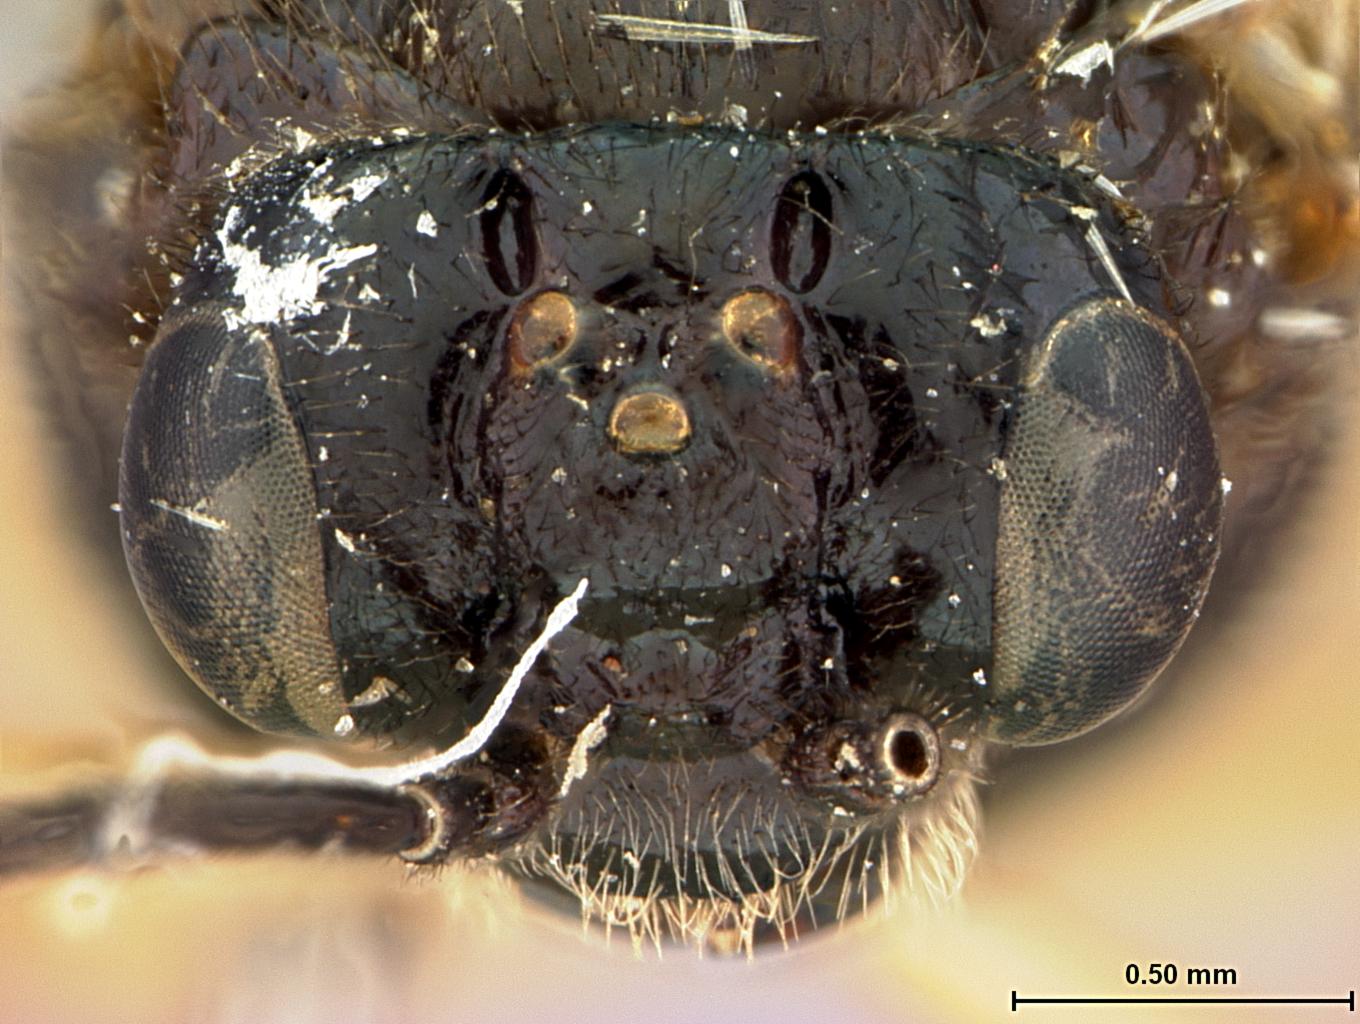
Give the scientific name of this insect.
Tomostethus gracilicornis
